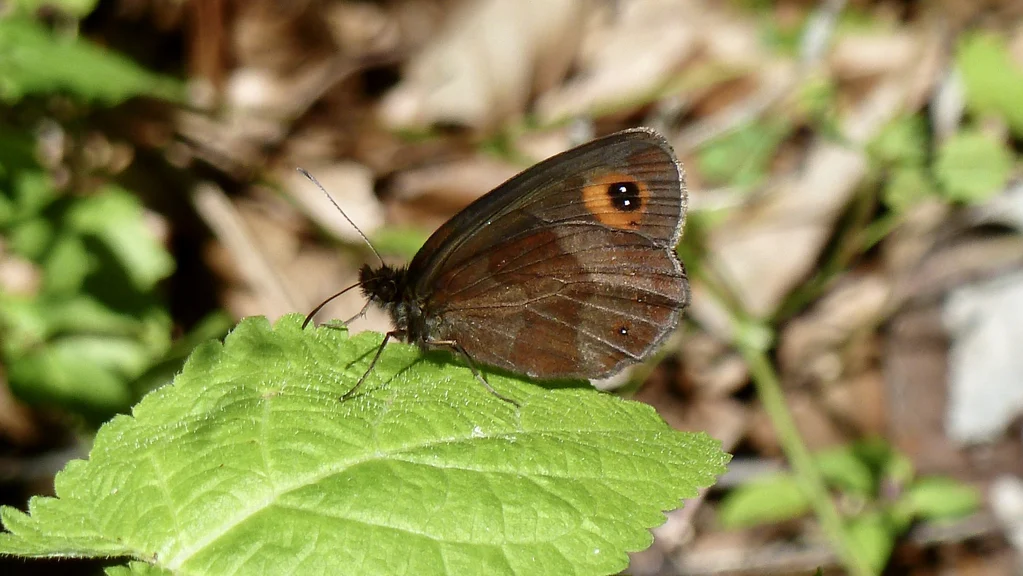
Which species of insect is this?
Erebia aethiops
